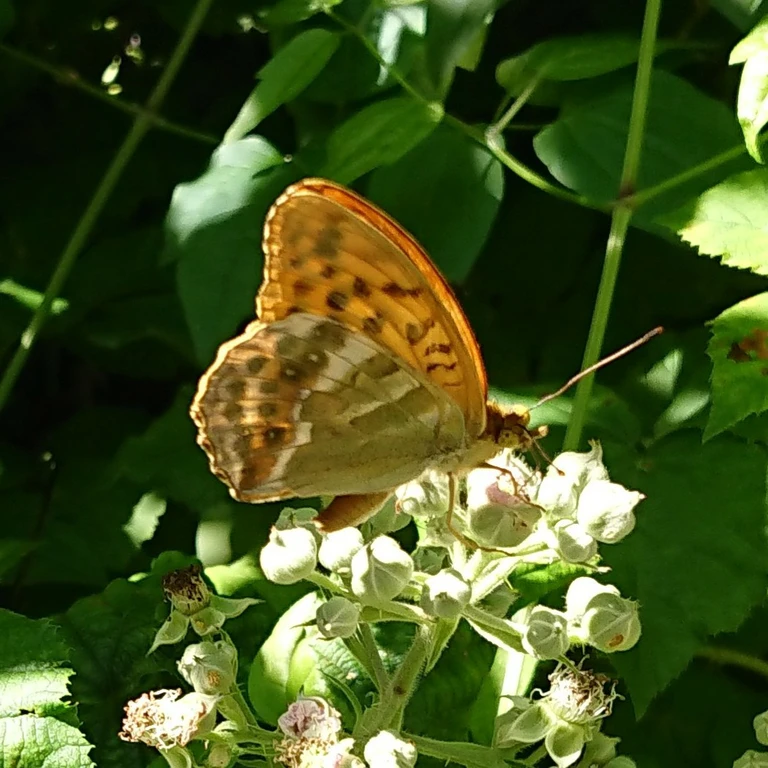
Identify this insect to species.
Argynnis paphia
